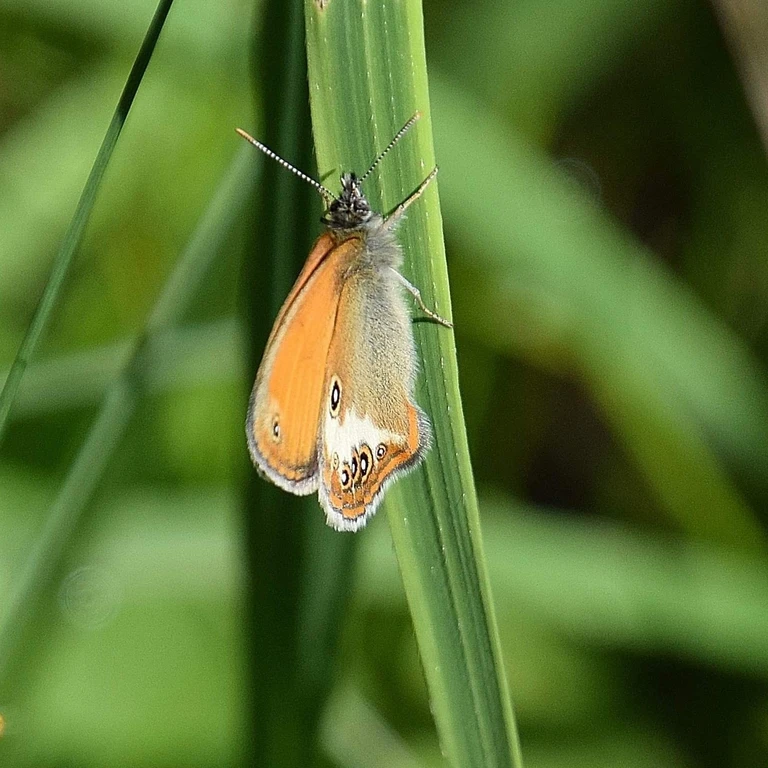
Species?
Coenonympha arcania
